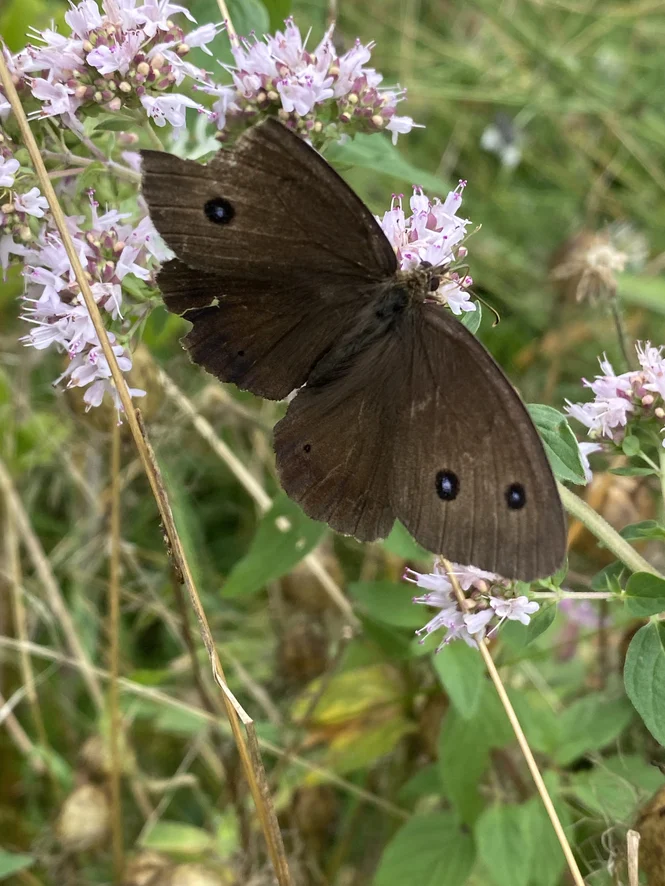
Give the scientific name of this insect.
Minois dryas
